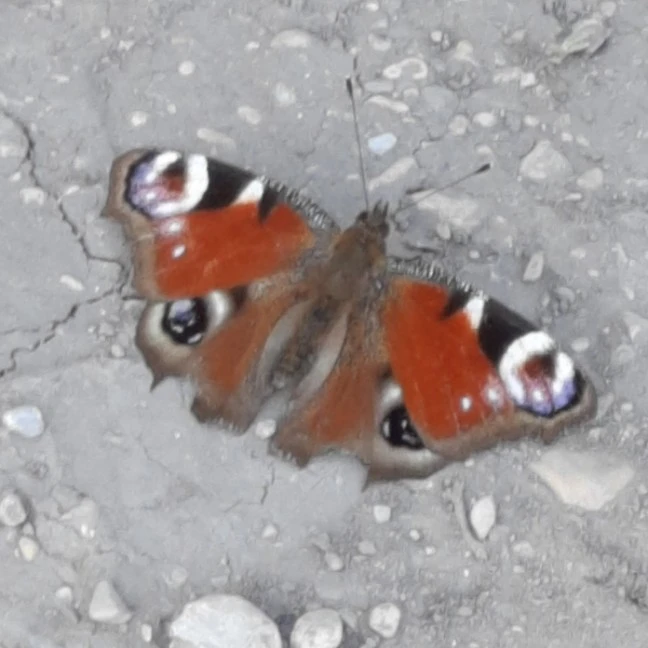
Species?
Aglais io
